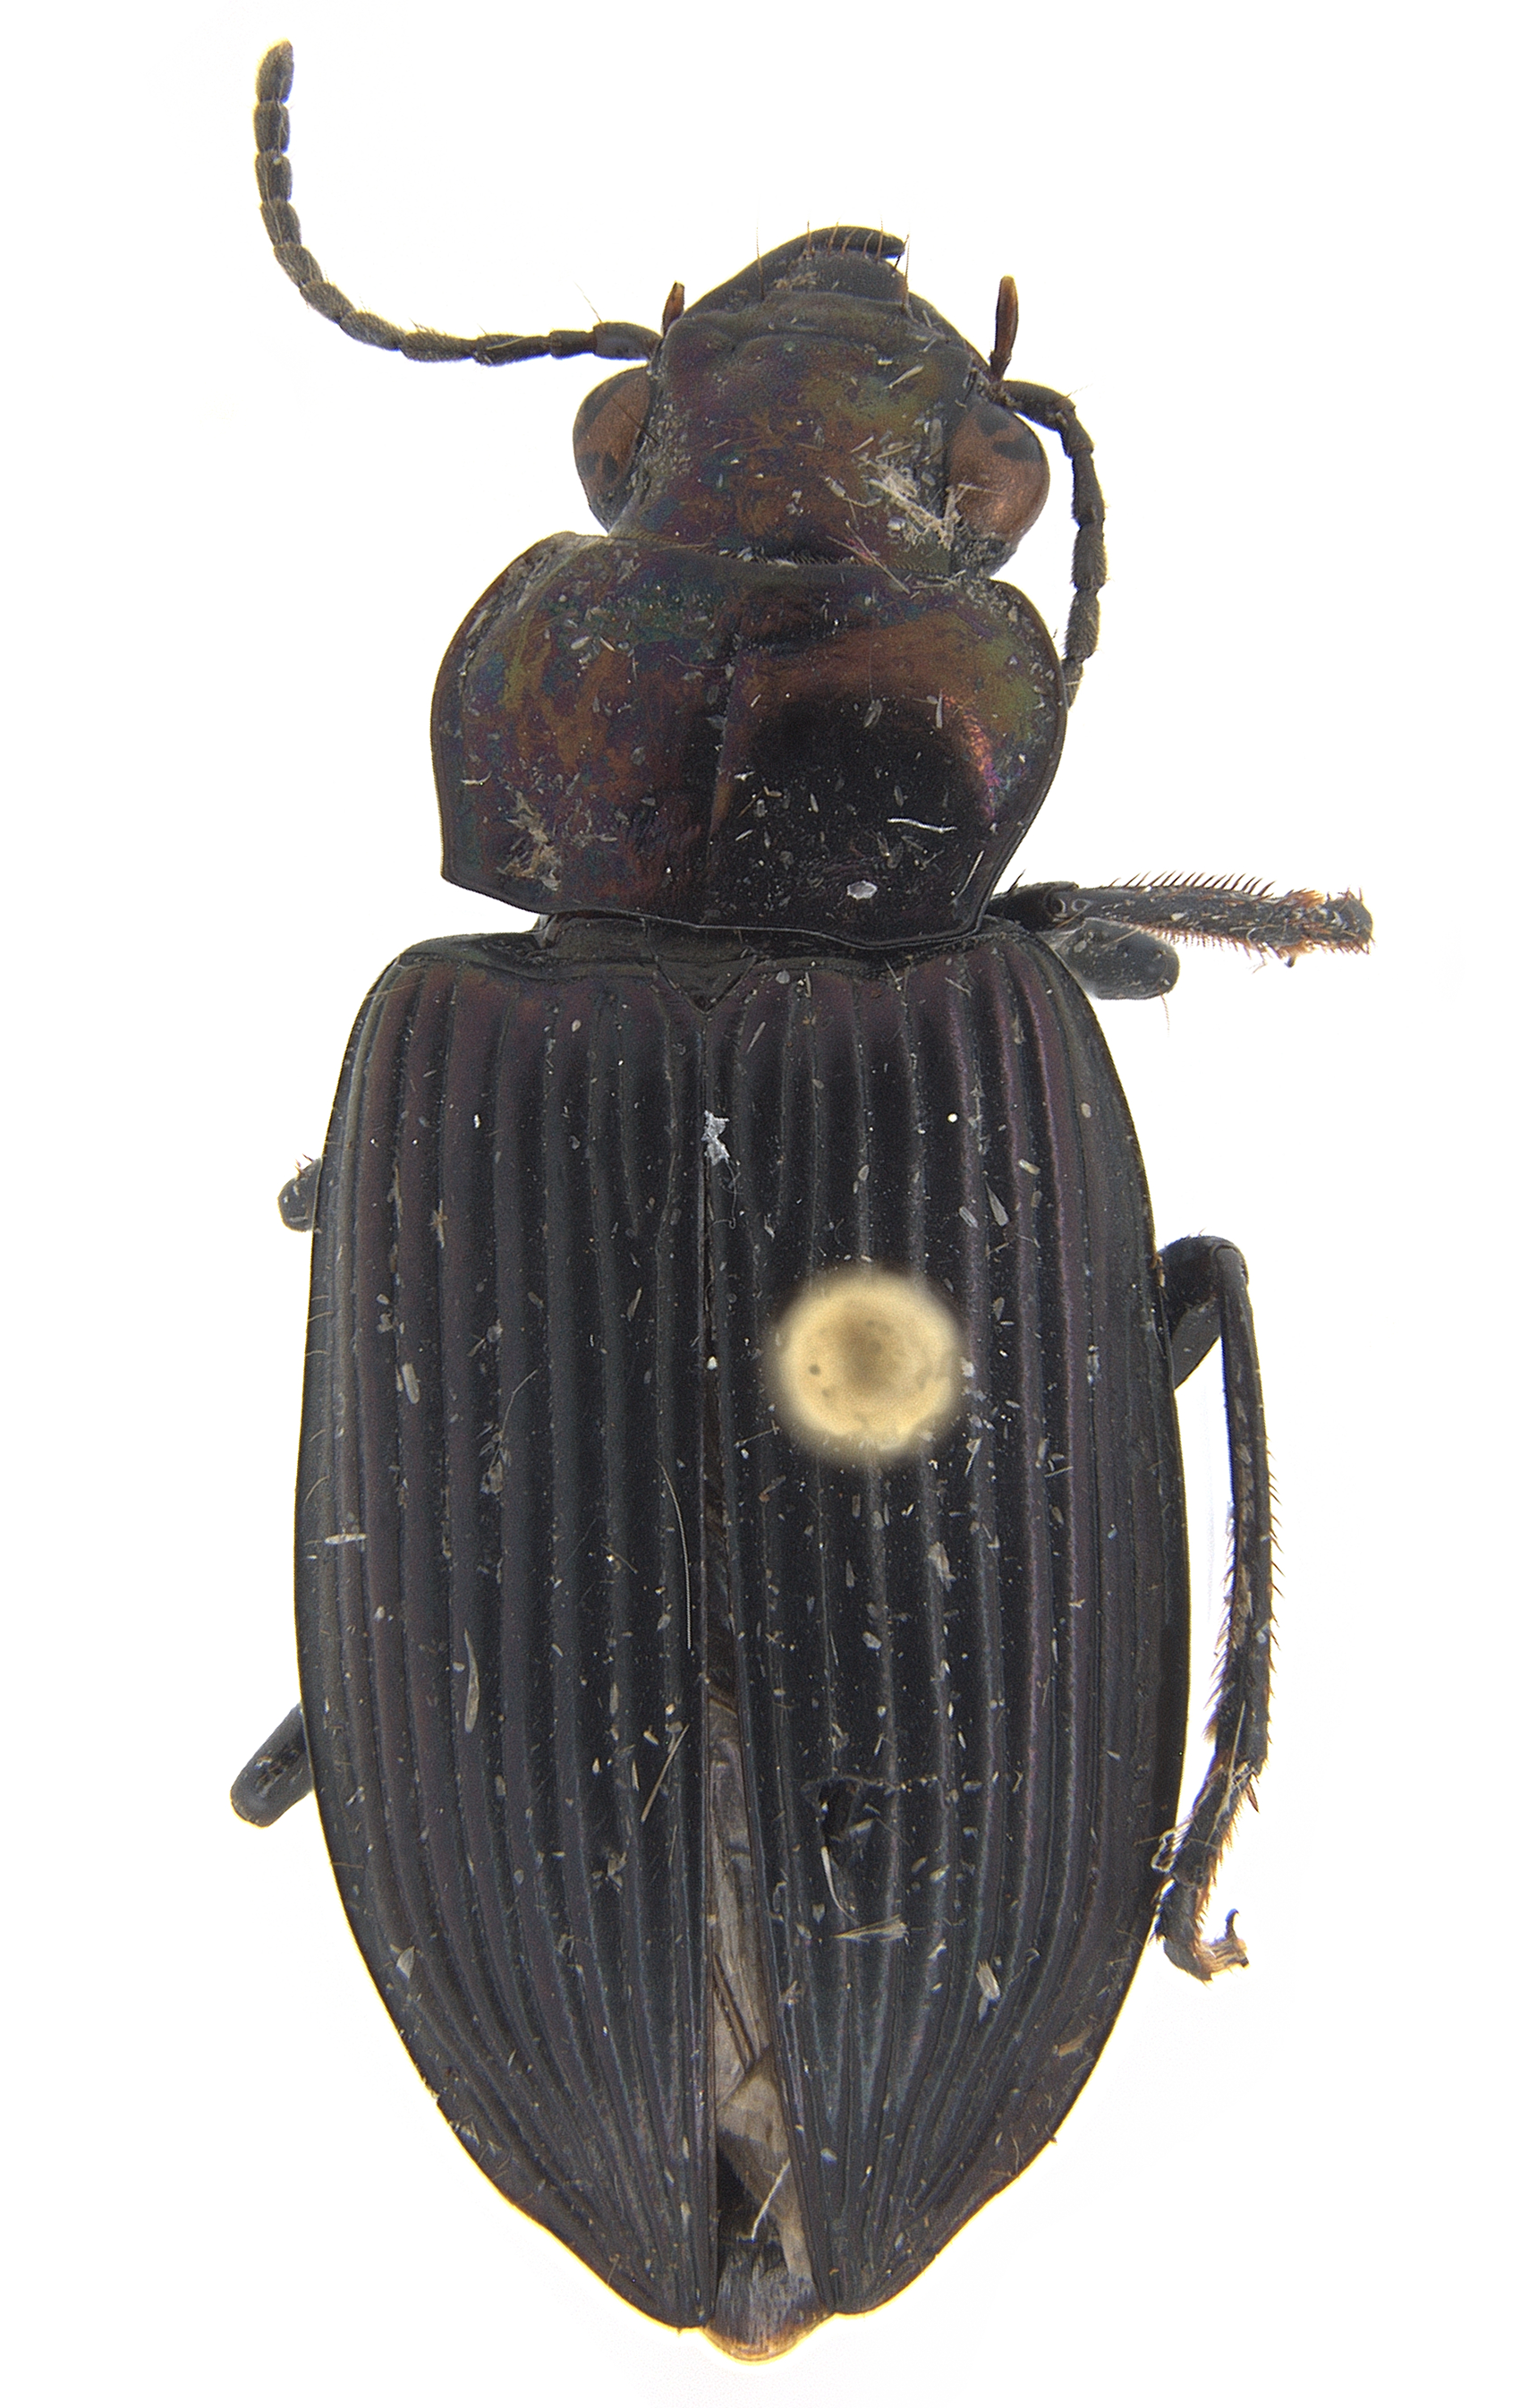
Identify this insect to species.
Notiobia parilis
